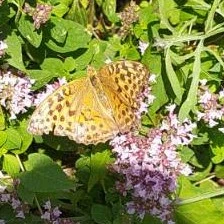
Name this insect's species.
Argynnis paphia
